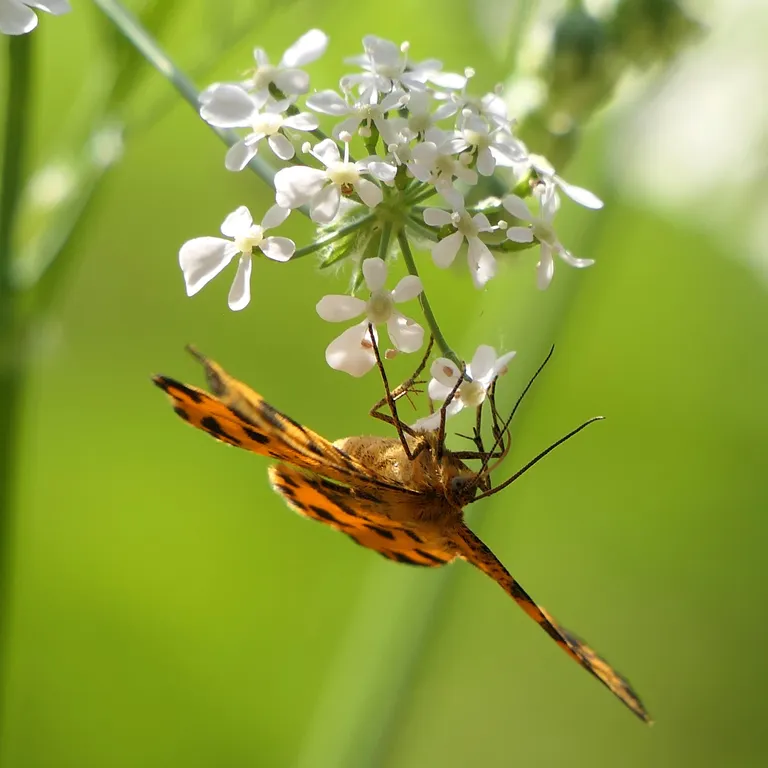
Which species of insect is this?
Pseudopanthera macularia
